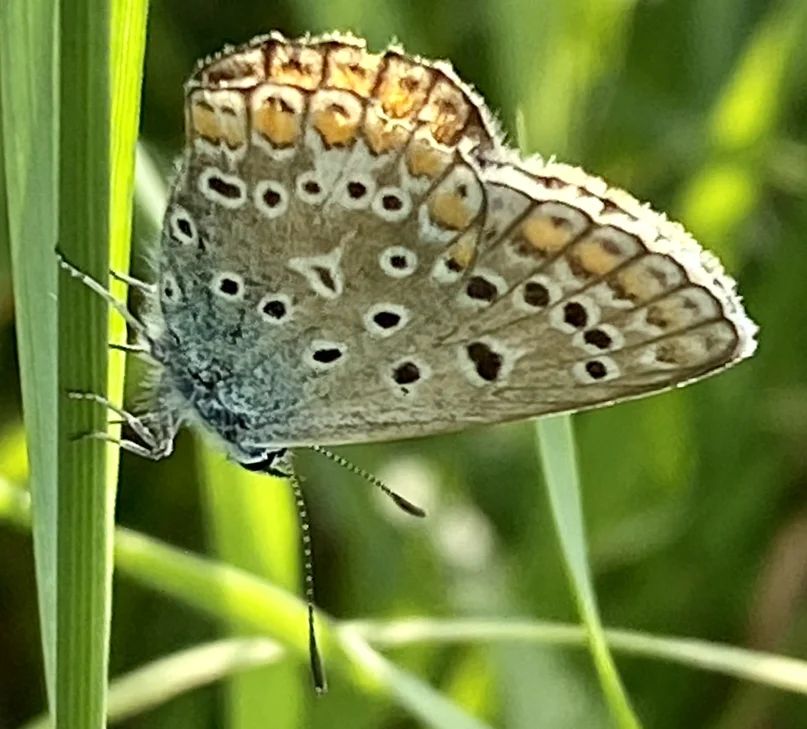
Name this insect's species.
Polyommatus icarus
